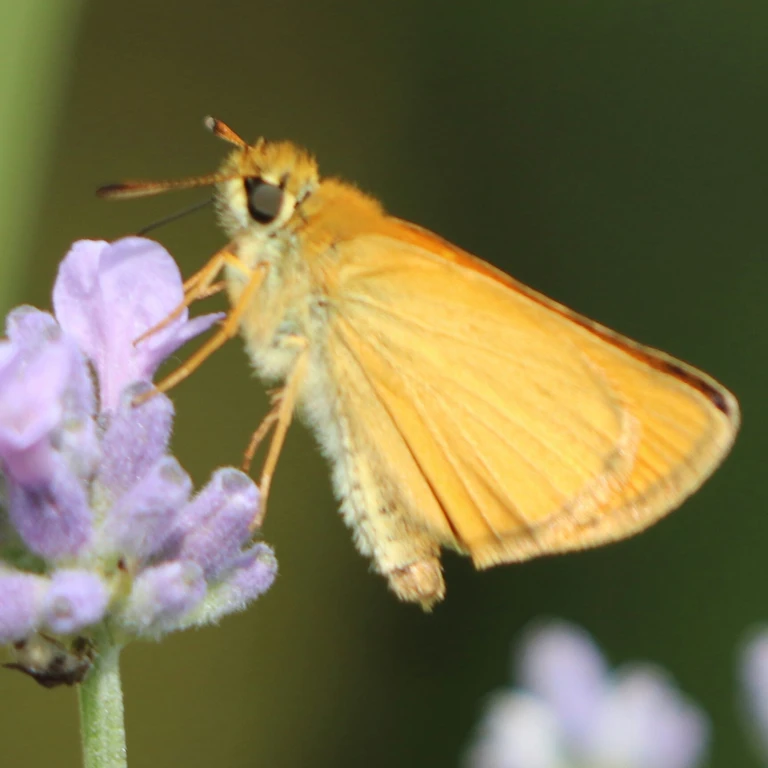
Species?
Thymelicus lineola
